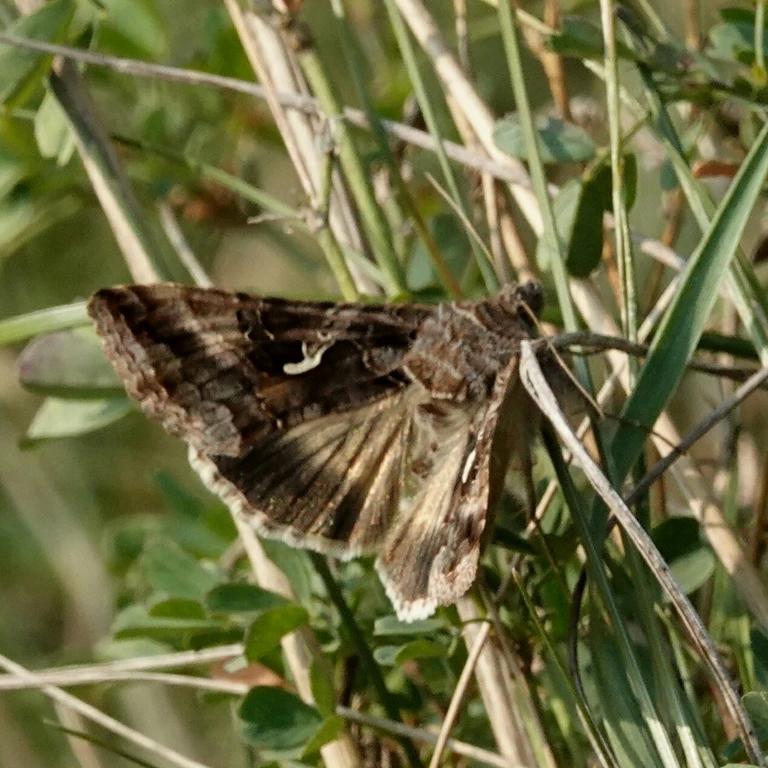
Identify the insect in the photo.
Autographa gamma
